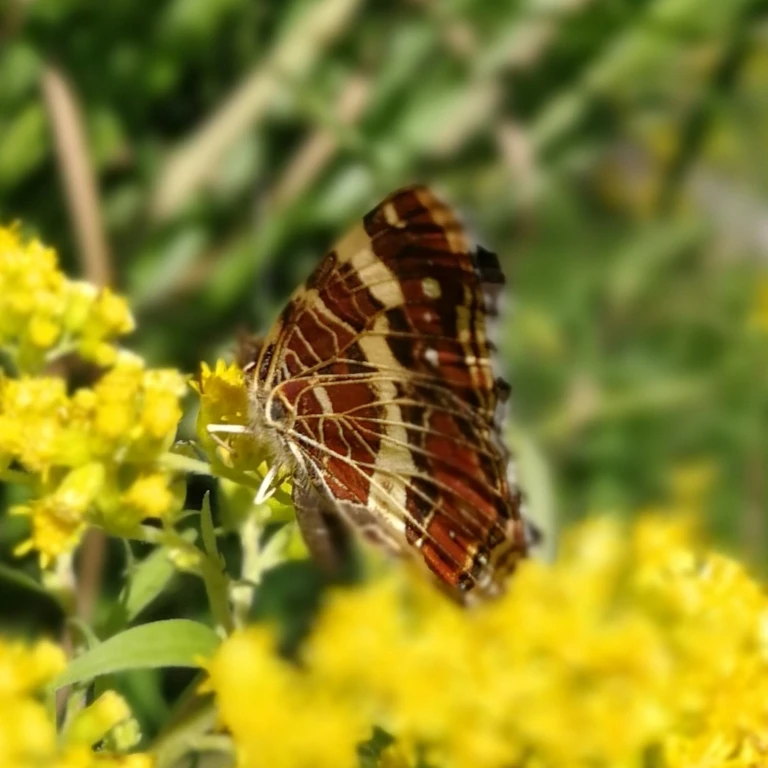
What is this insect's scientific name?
Araschnia levana
